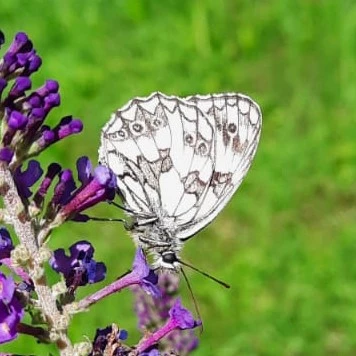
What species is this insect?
Melanargia galathea
